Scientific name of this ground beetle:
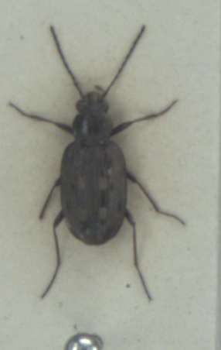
Bembidion litorale
